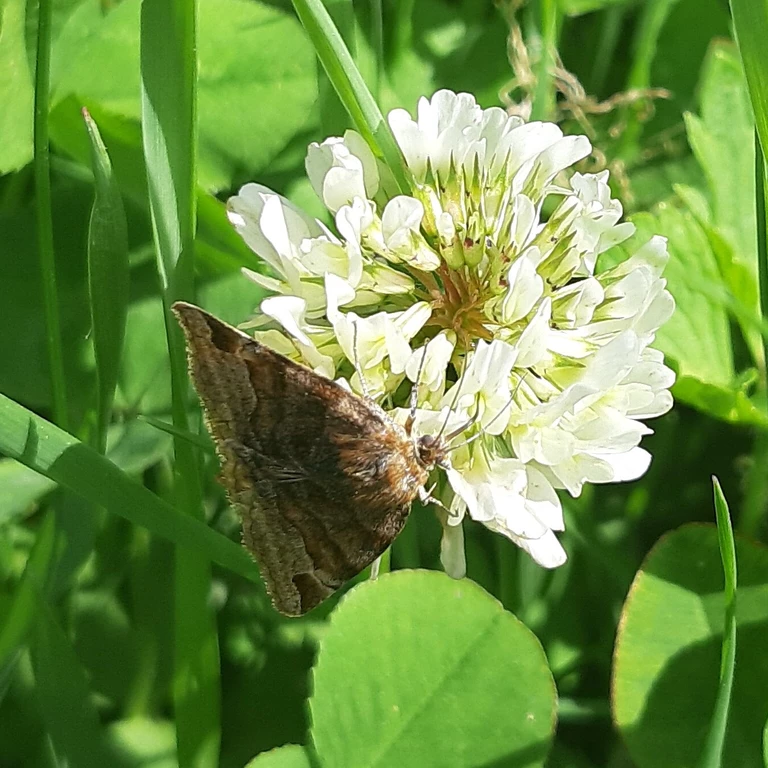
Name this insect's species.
Euclidia glyphica
